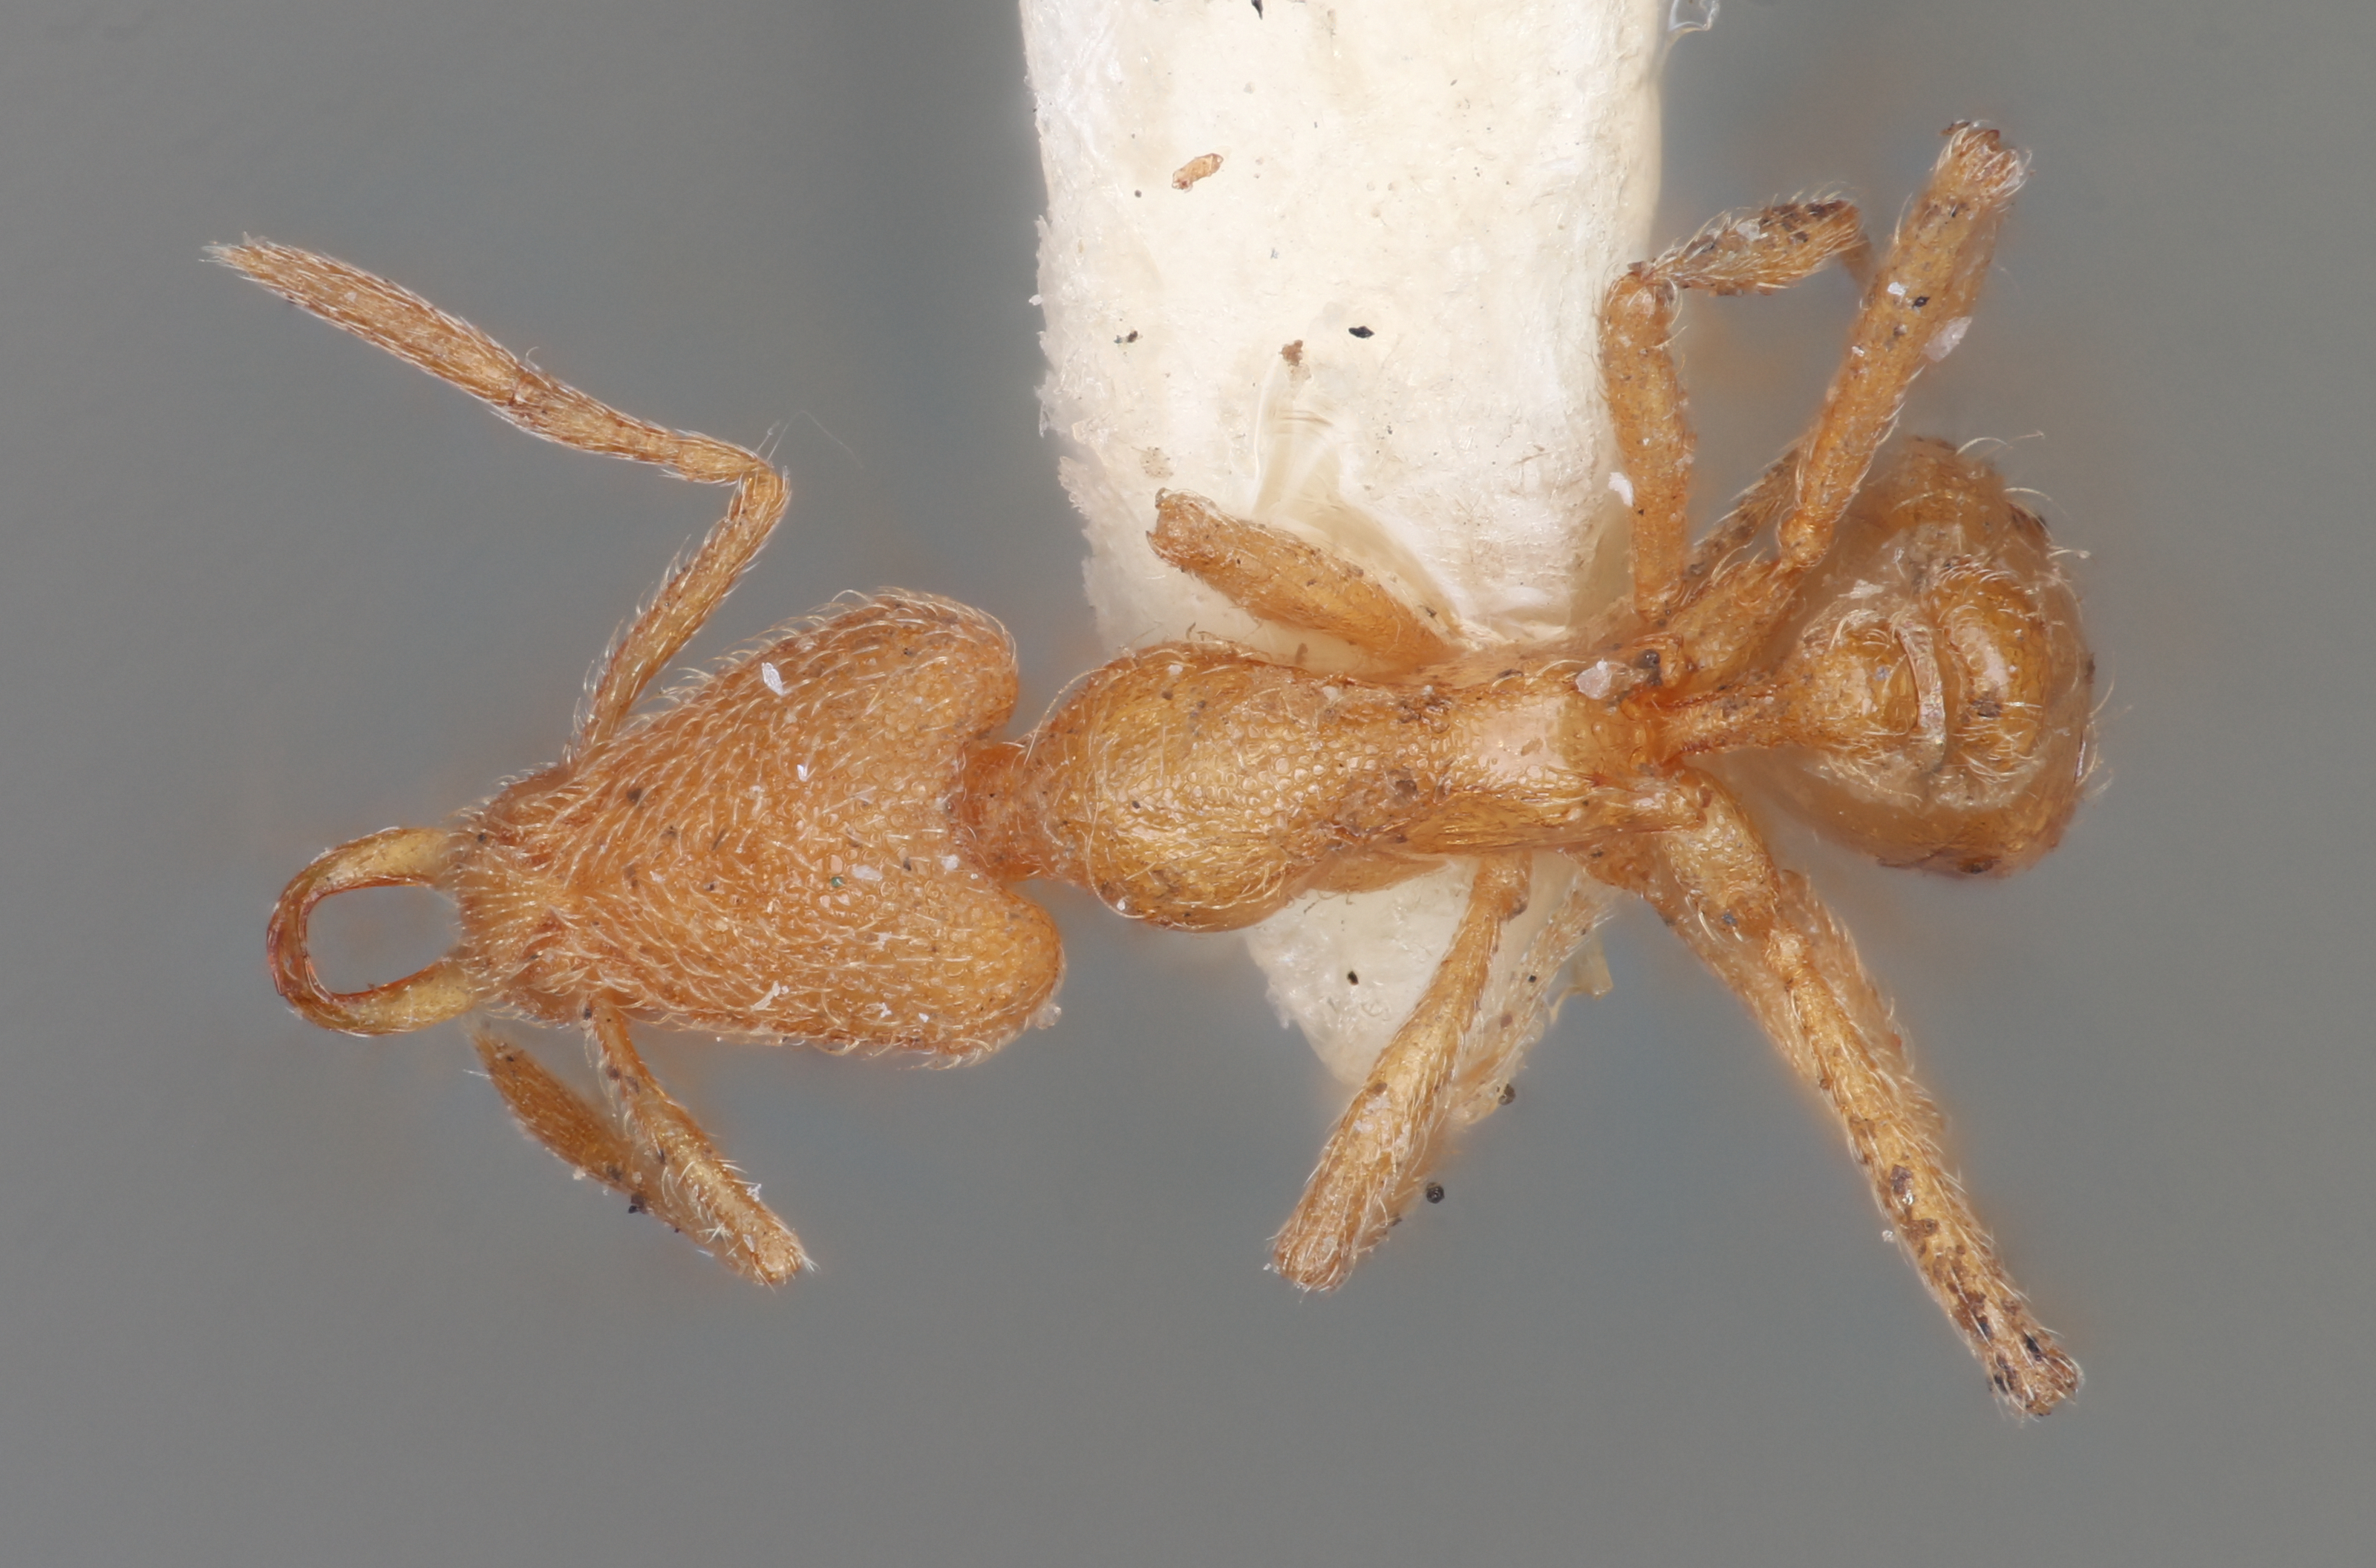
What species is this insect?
Strumigenys scelestus
